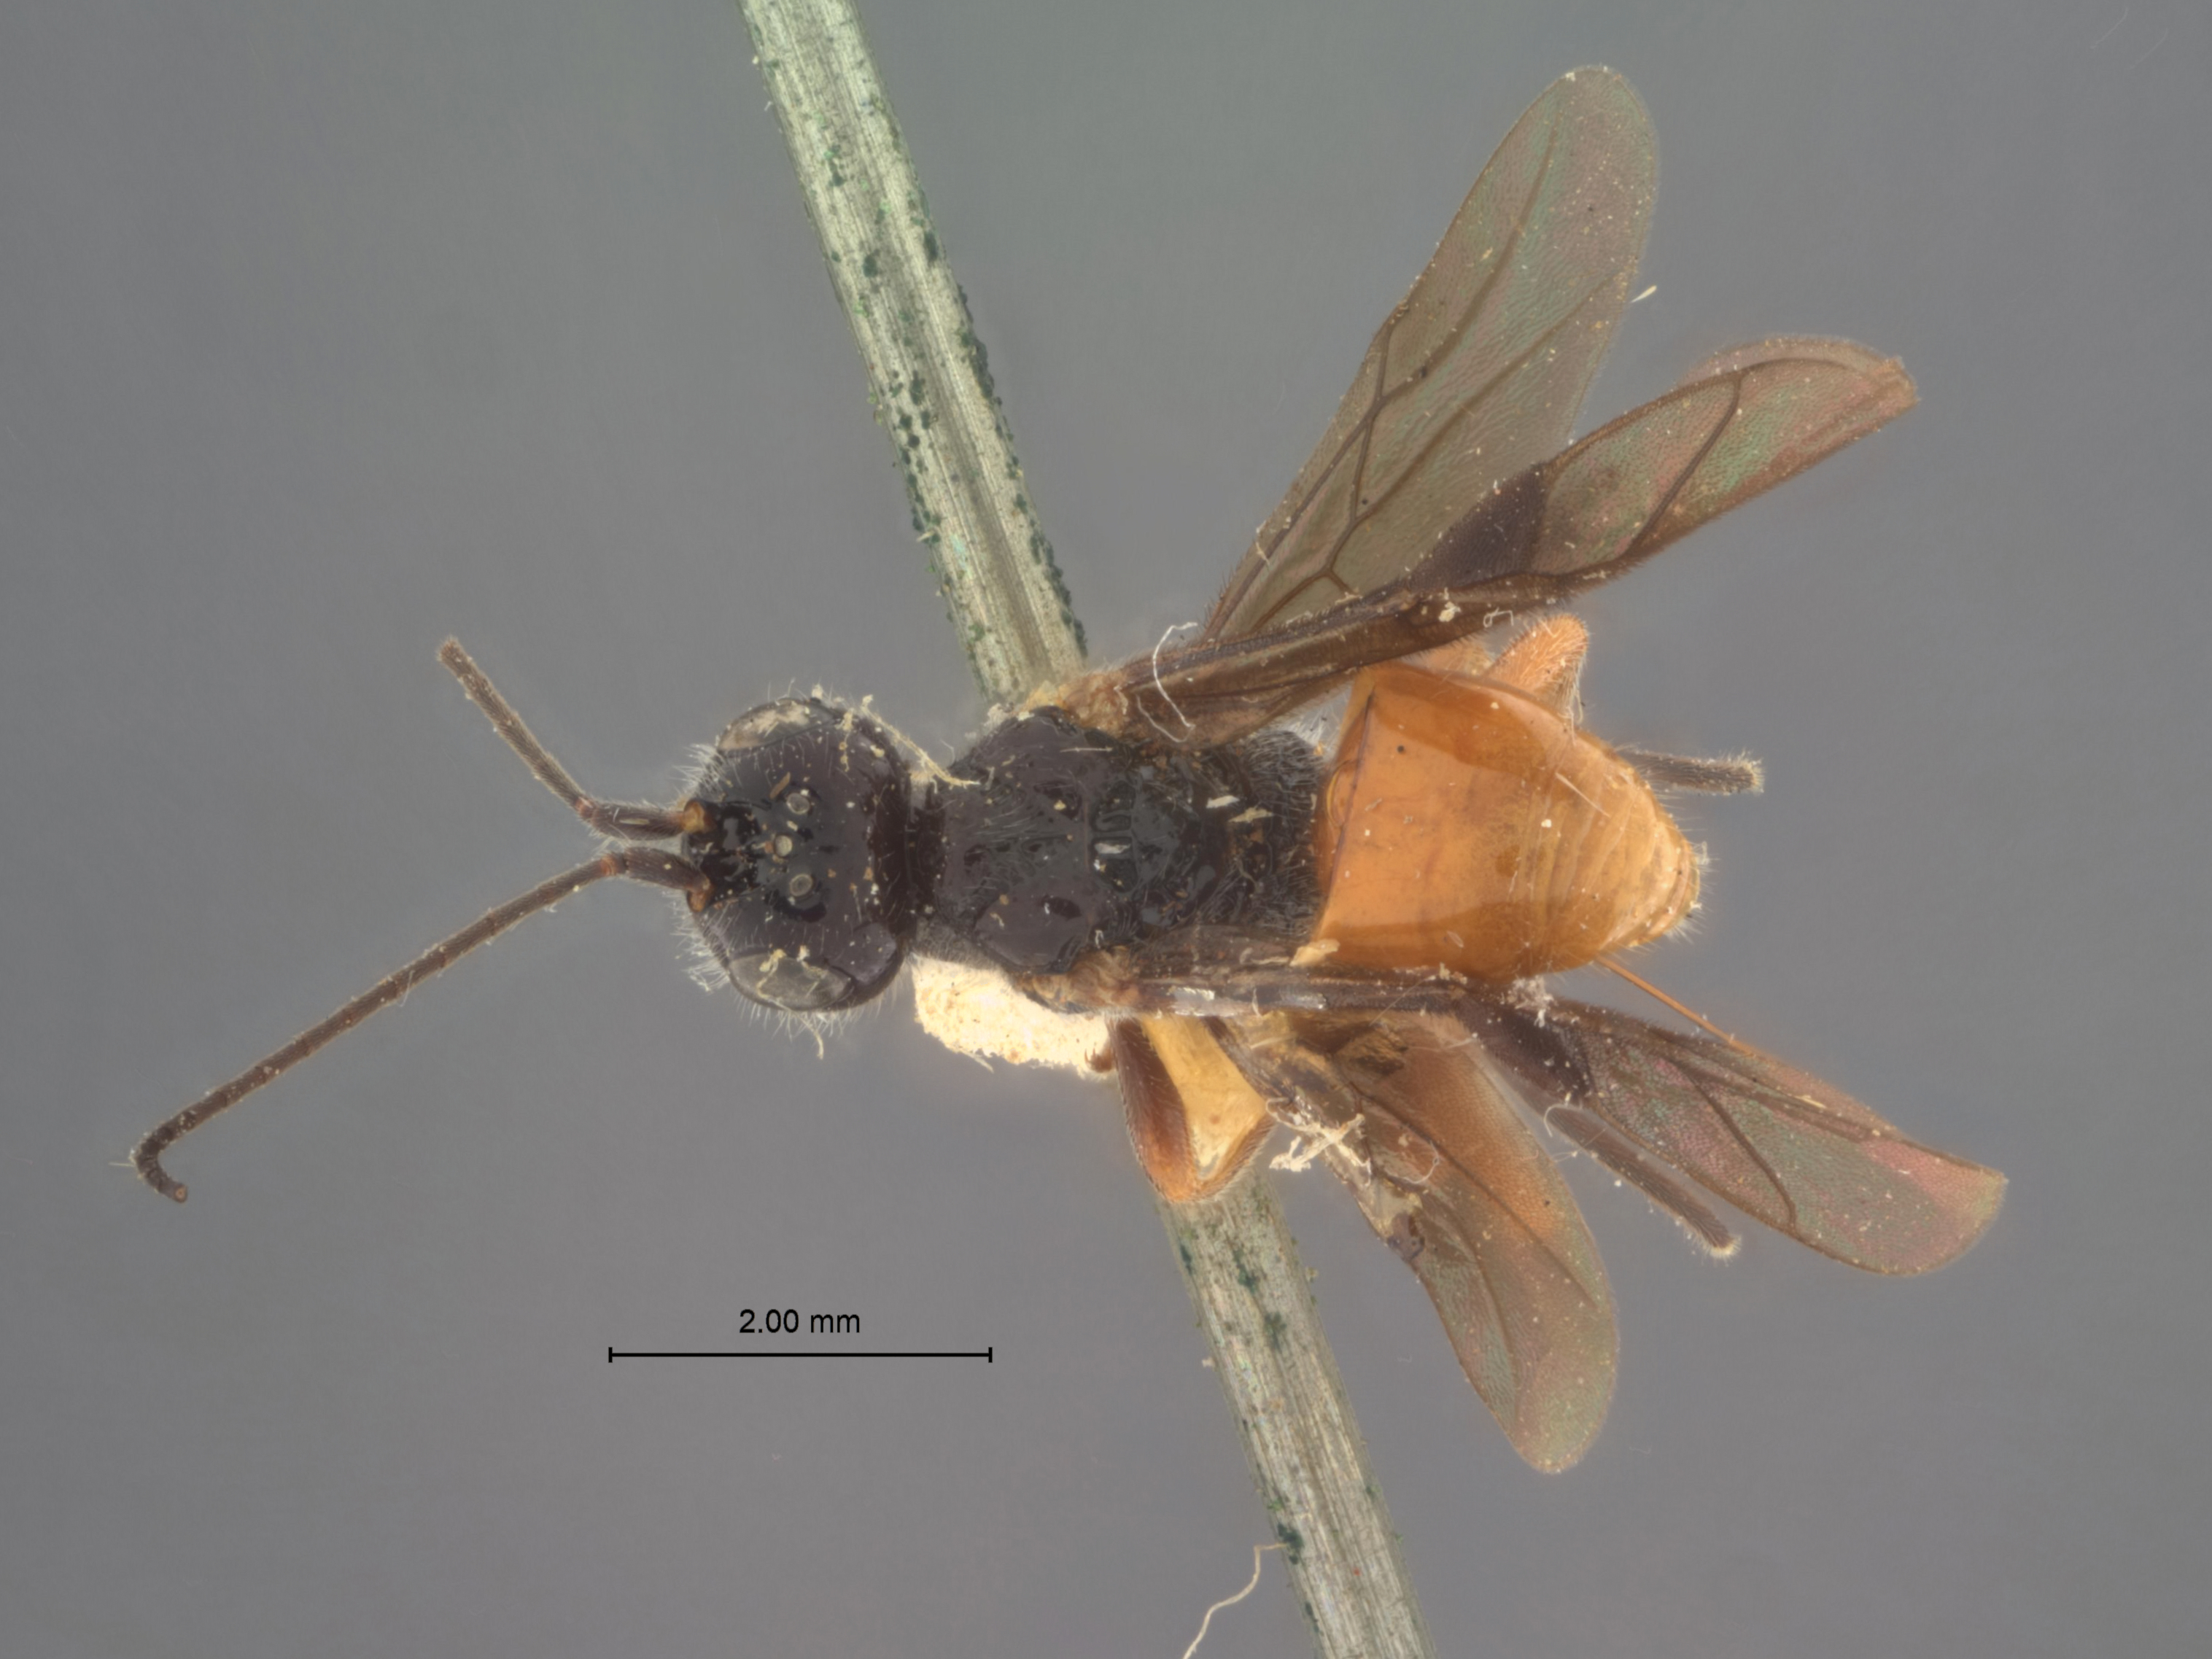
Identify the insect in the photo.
Capitonius erythrogaster
